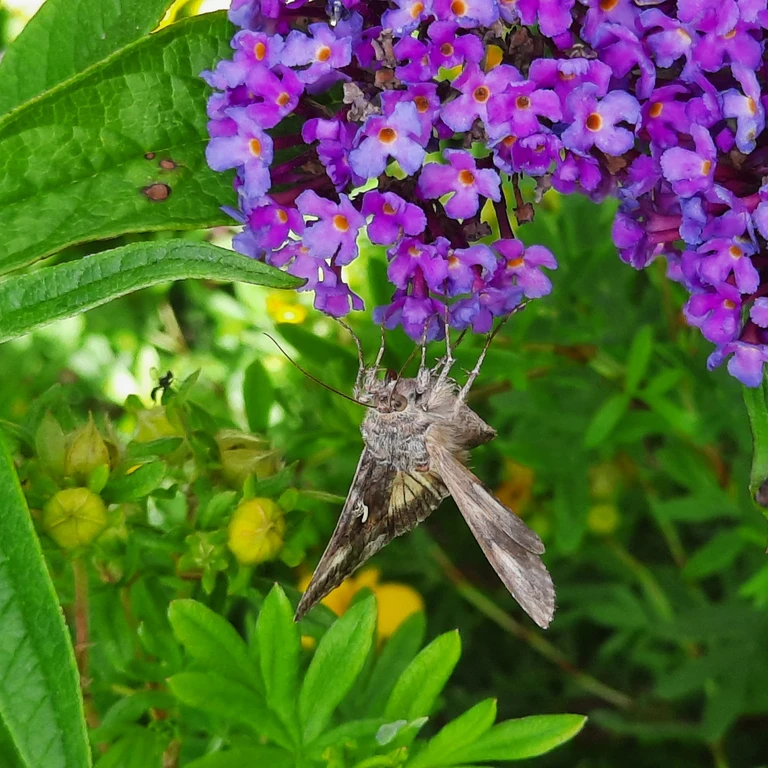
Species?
Autographa gamma
